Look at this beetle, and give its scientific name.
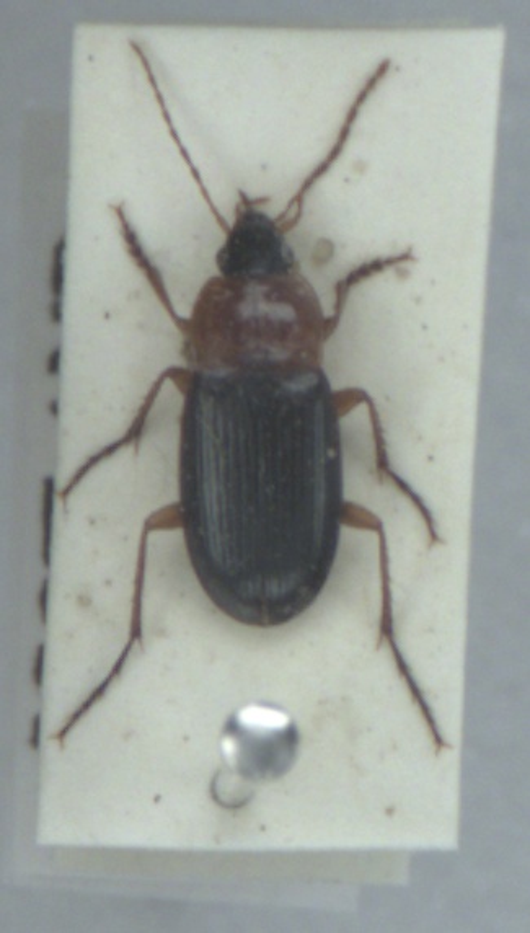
Calathus melanocephalus
